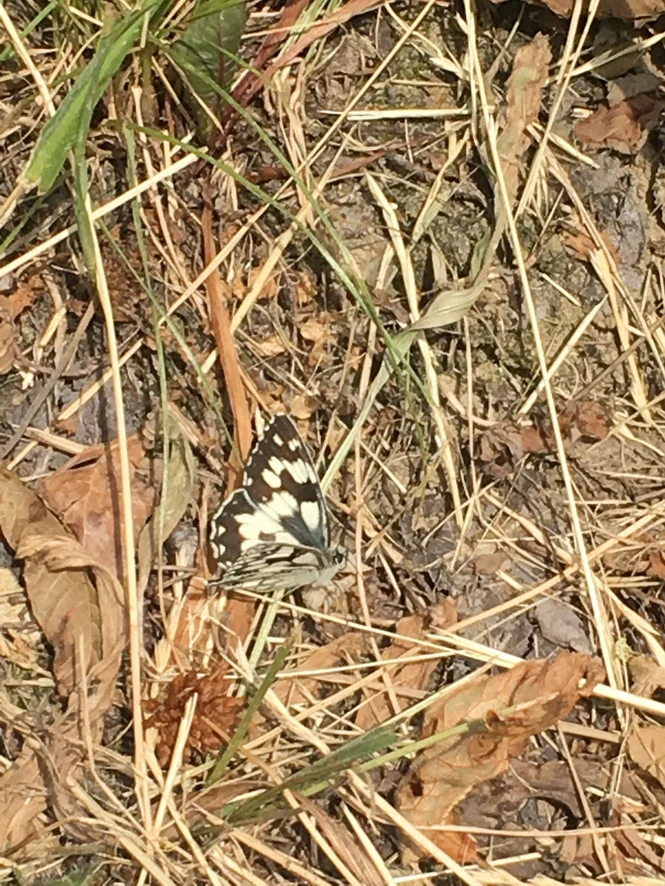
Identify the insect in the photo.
Melanargia galathea
